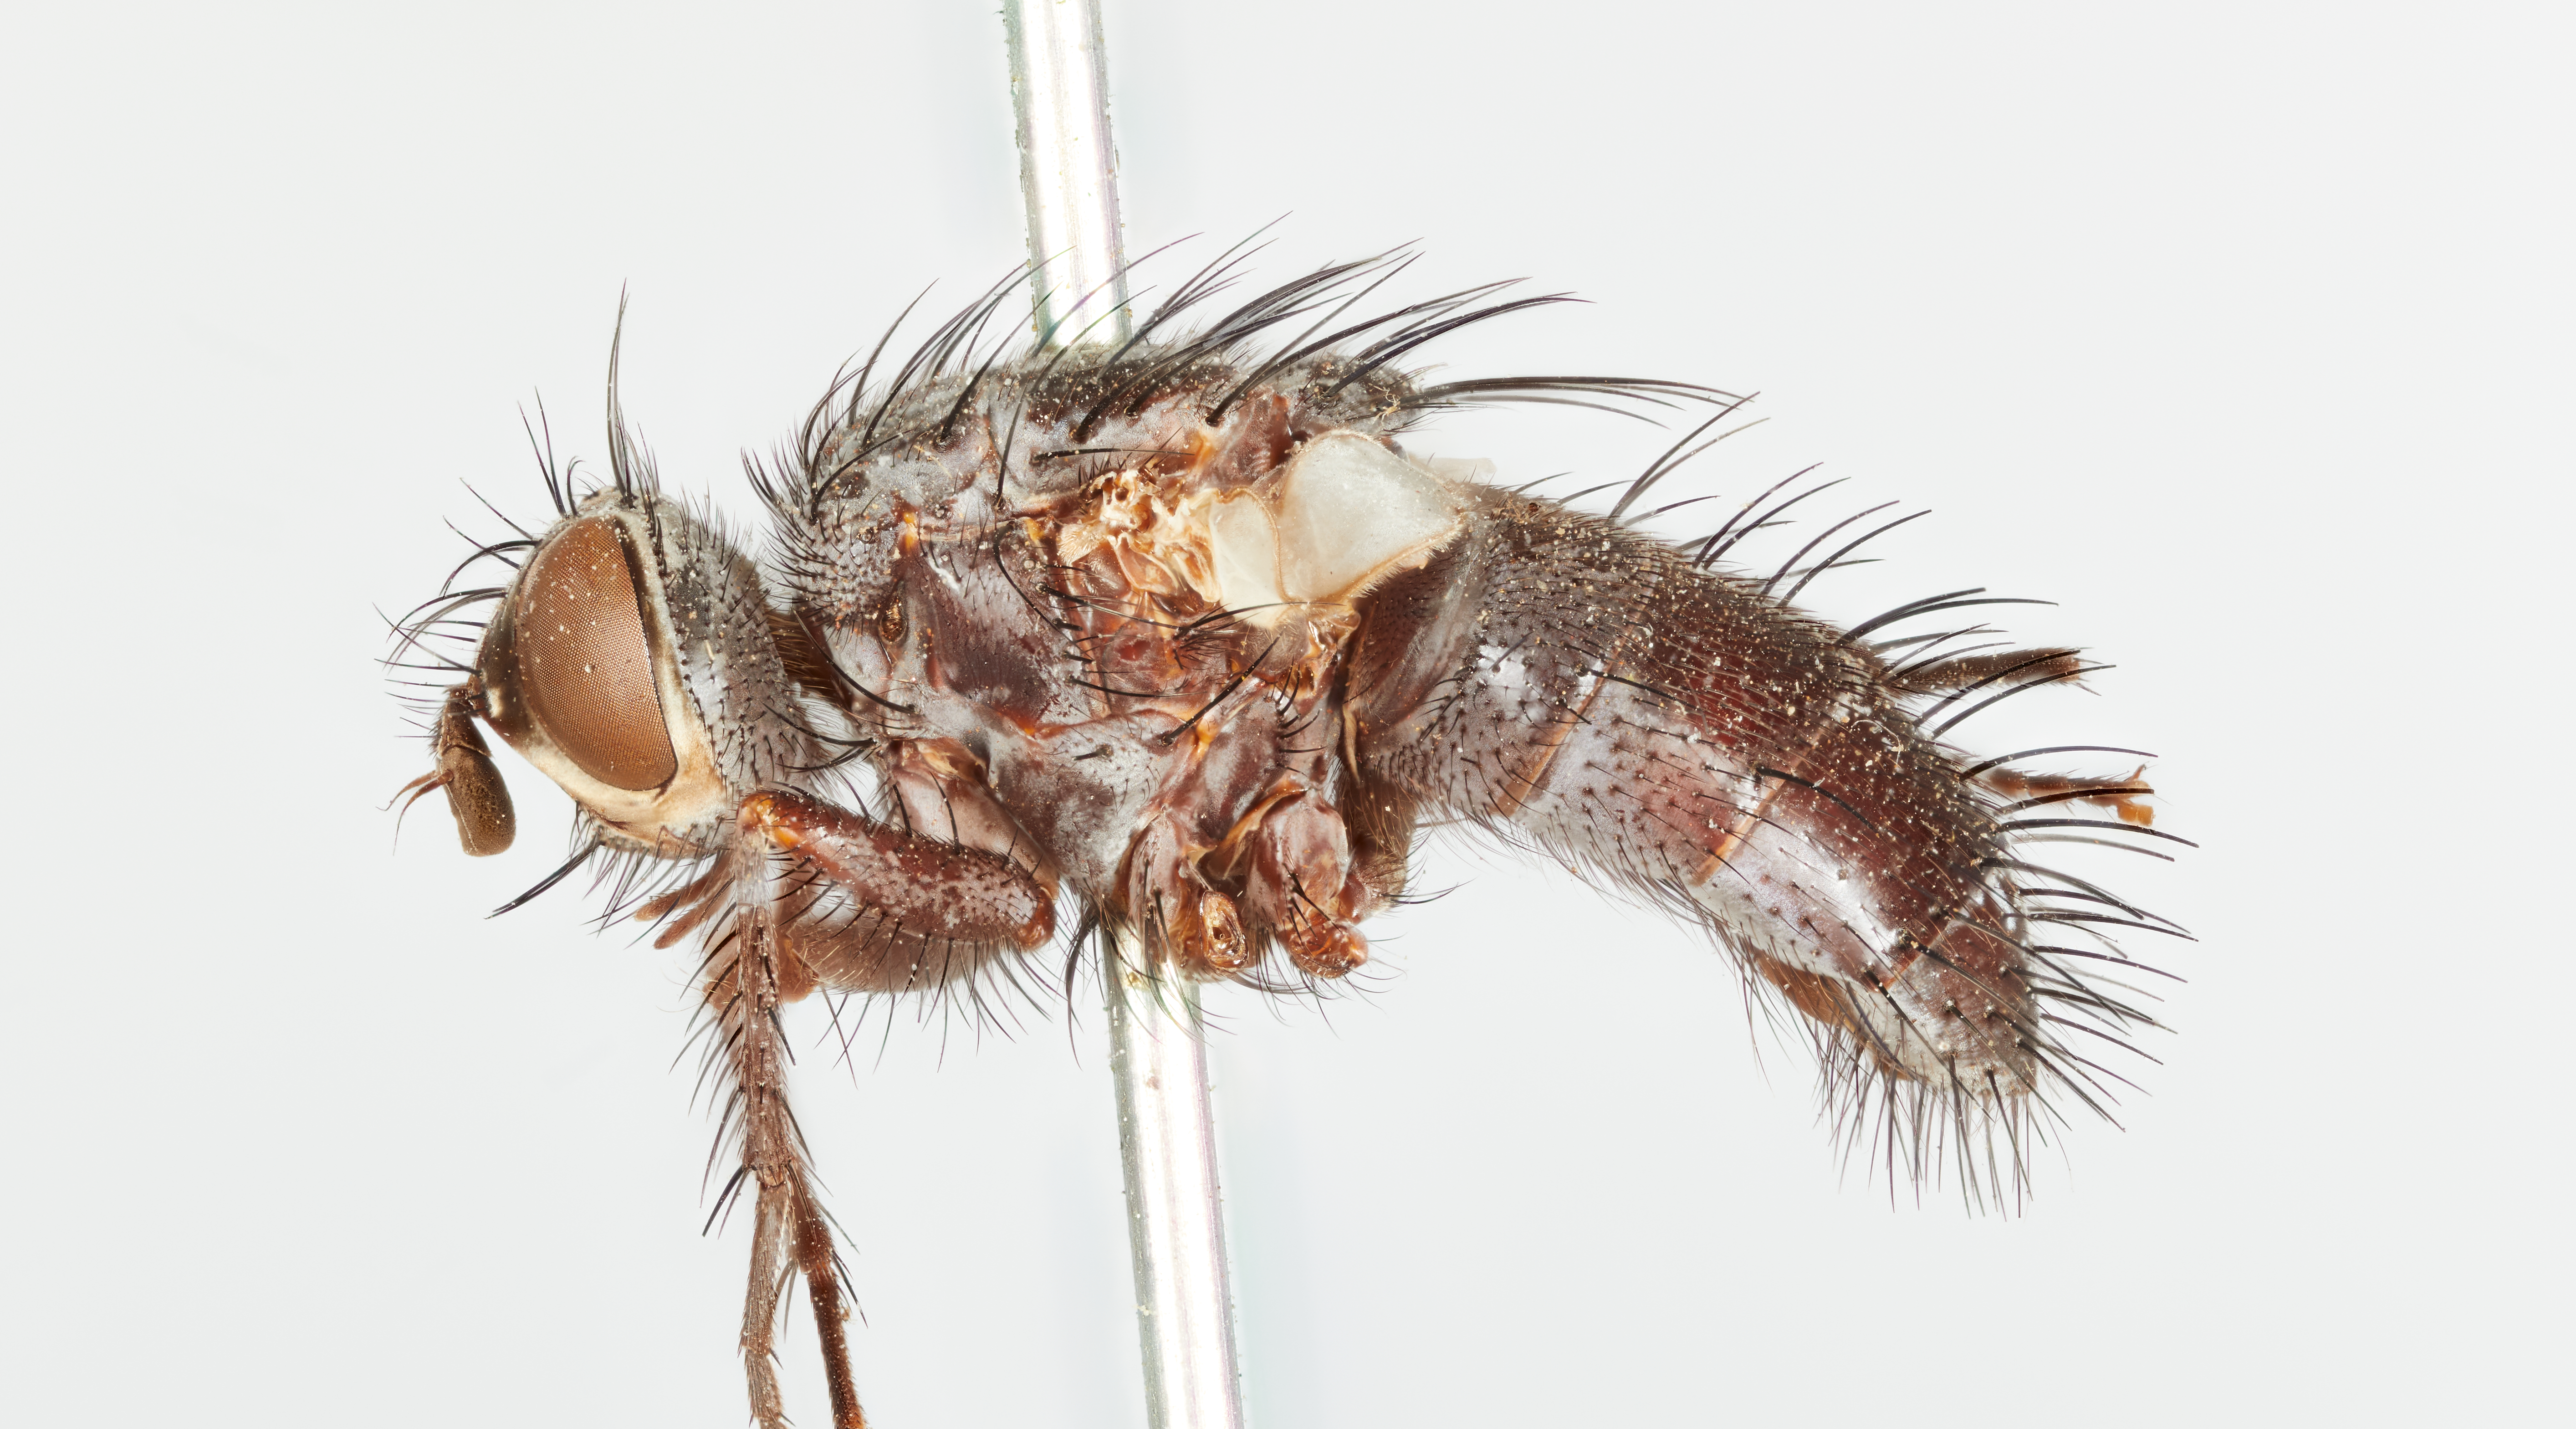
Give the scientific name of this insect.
Pelatachina pellucida
